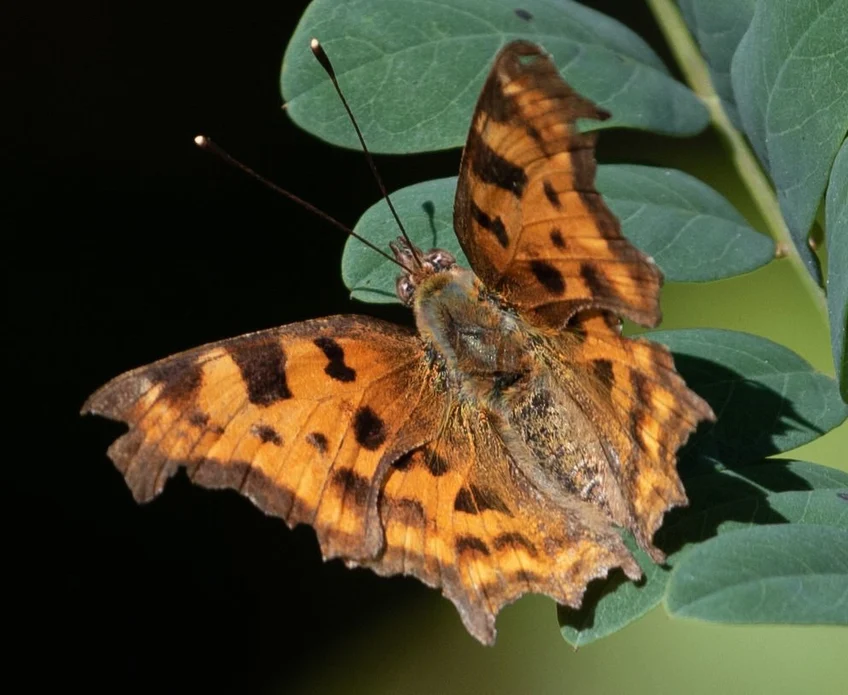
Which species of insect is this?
Polygonia c-album
